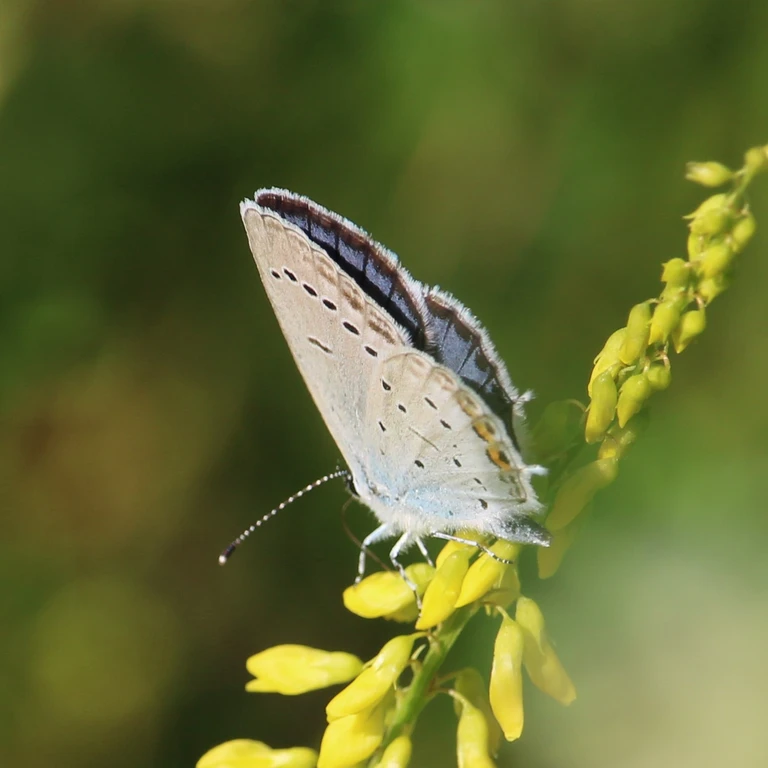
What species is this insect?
Cupido argiades (also Elkalyce argiades)
